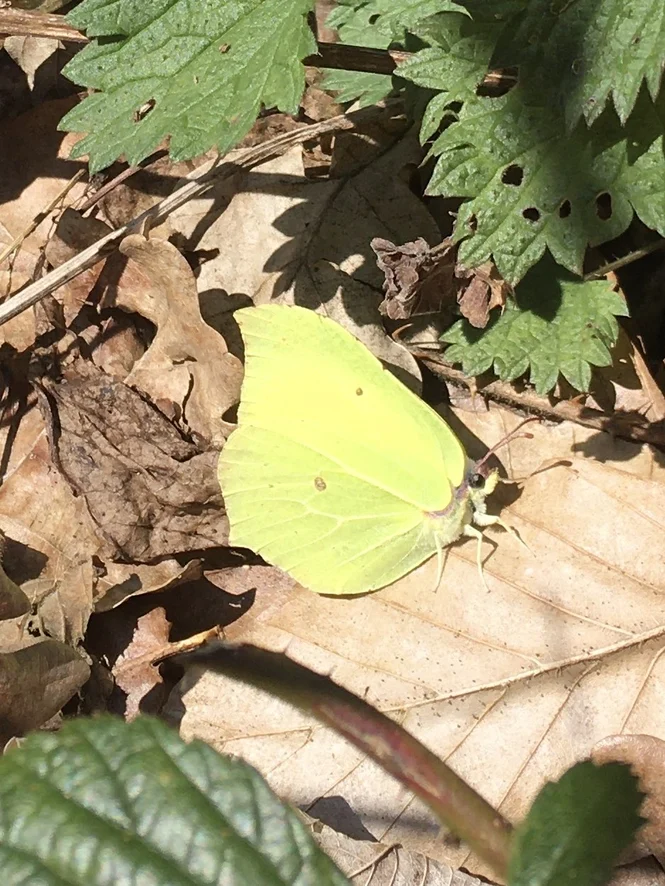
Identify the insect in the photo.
Gonepteryx rhamni
